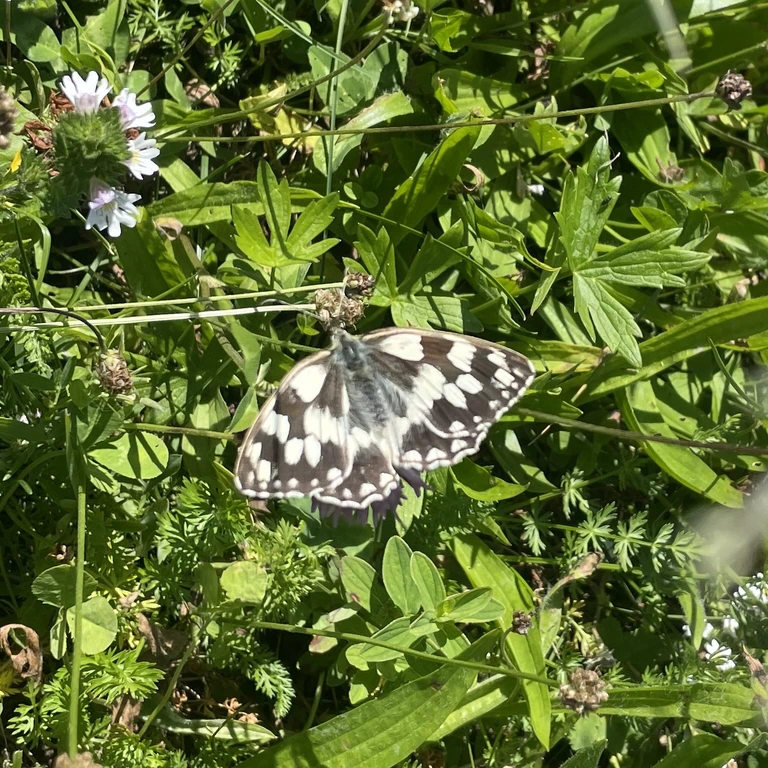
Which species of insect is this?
Melanargia galathea
